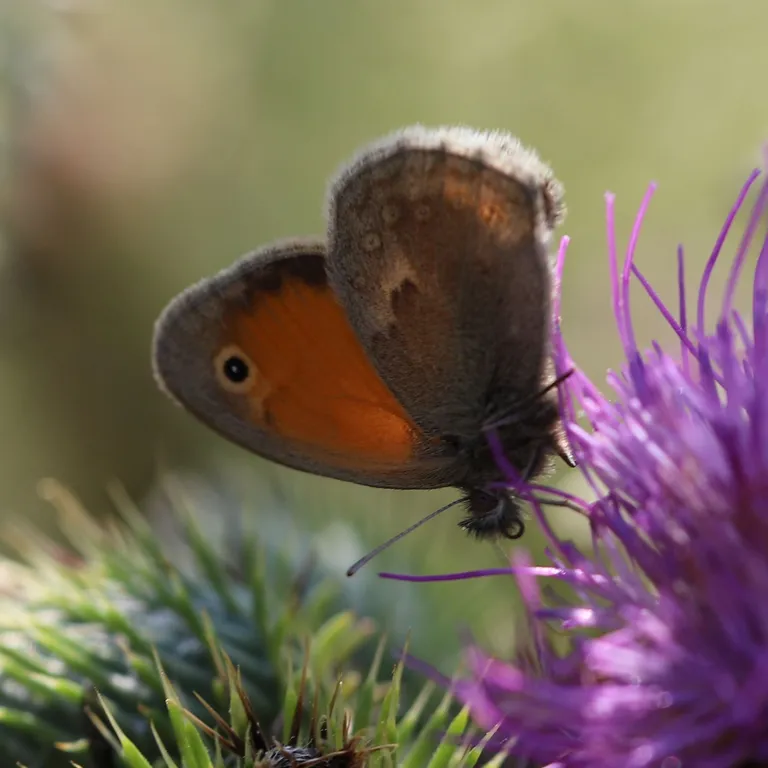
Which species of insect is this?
Coenonympha pamphilus
